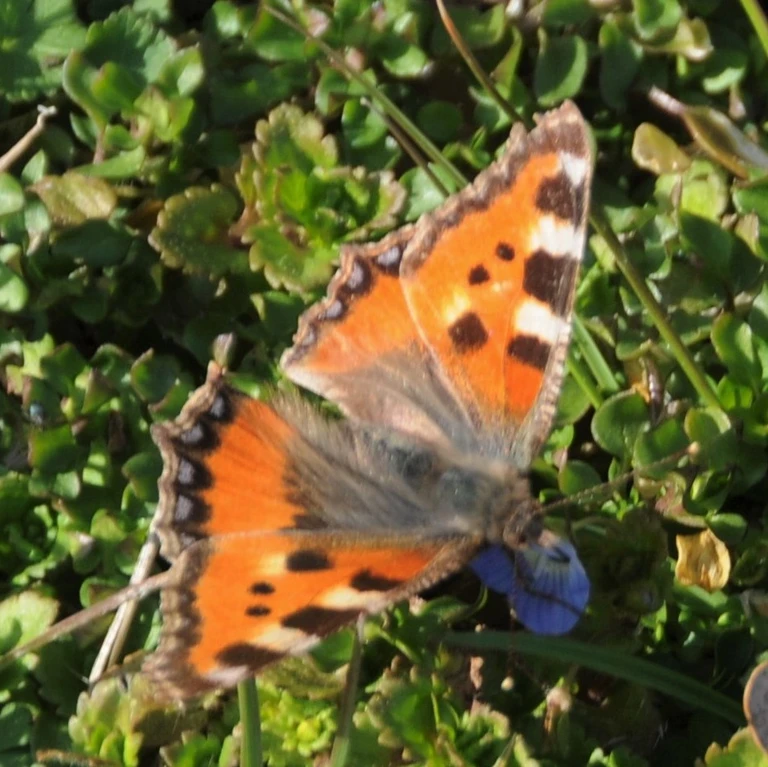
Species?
Aglais urticae
